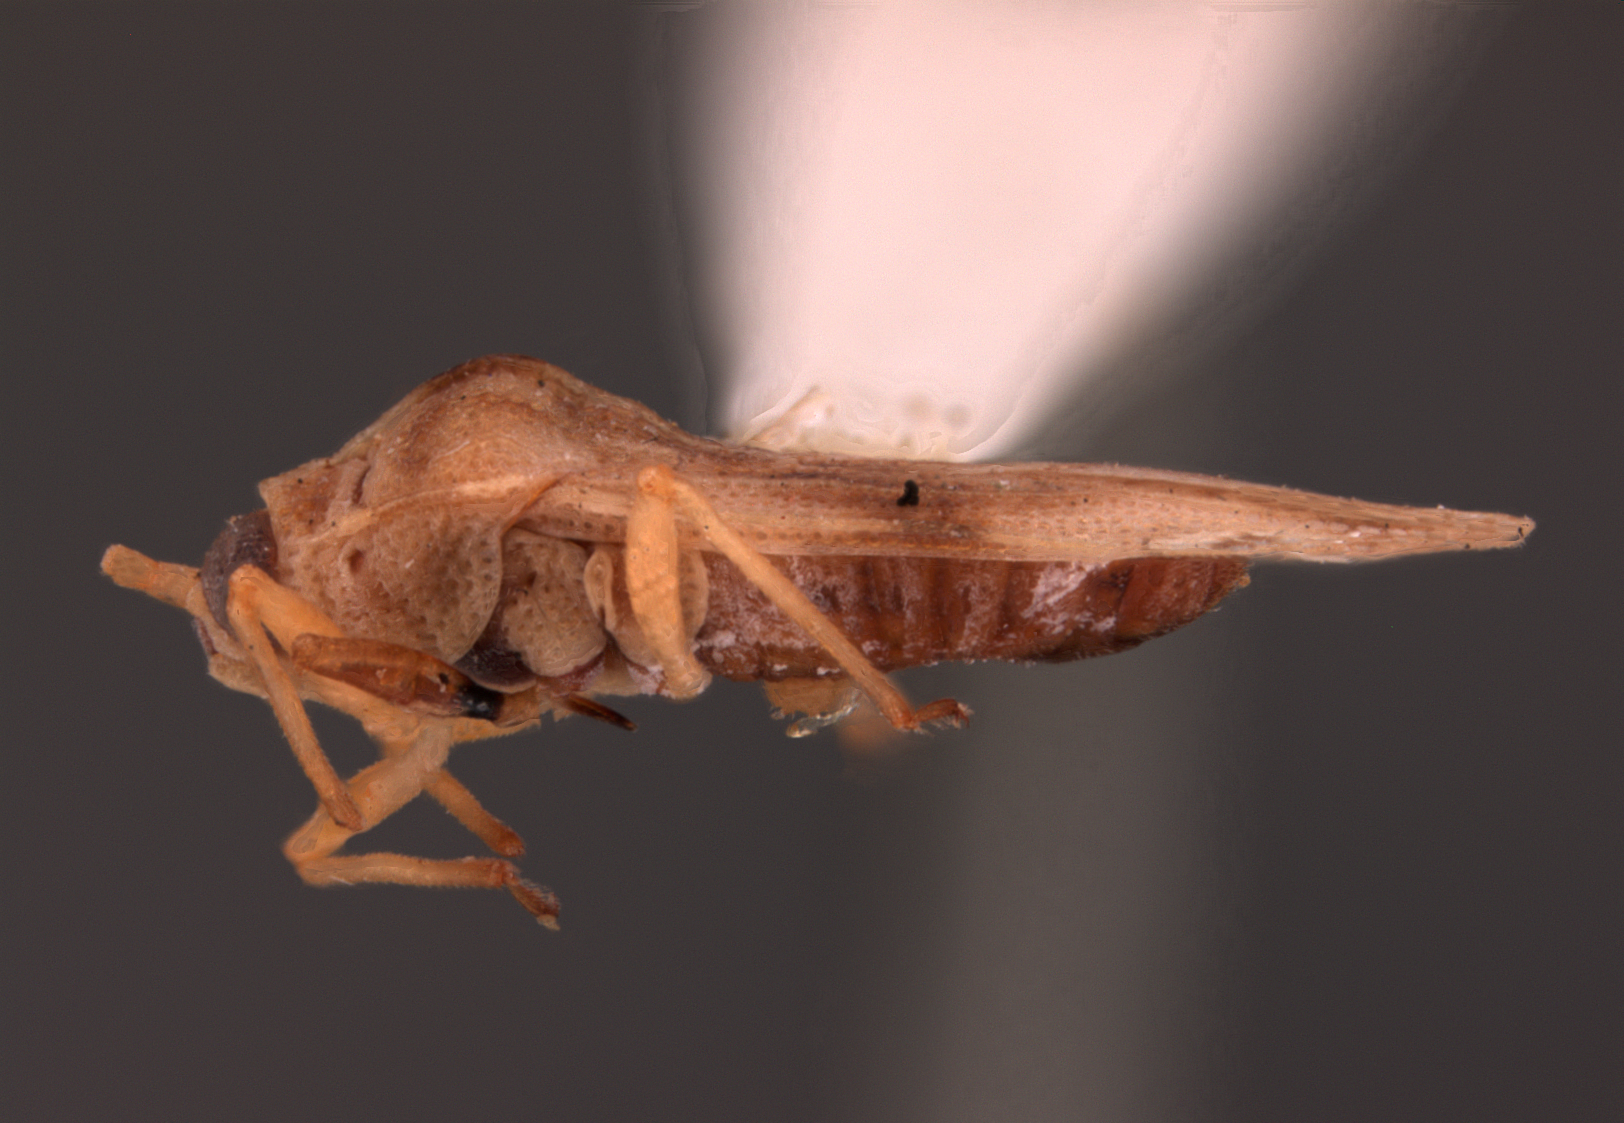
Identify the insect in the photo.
Tingis guamensis
